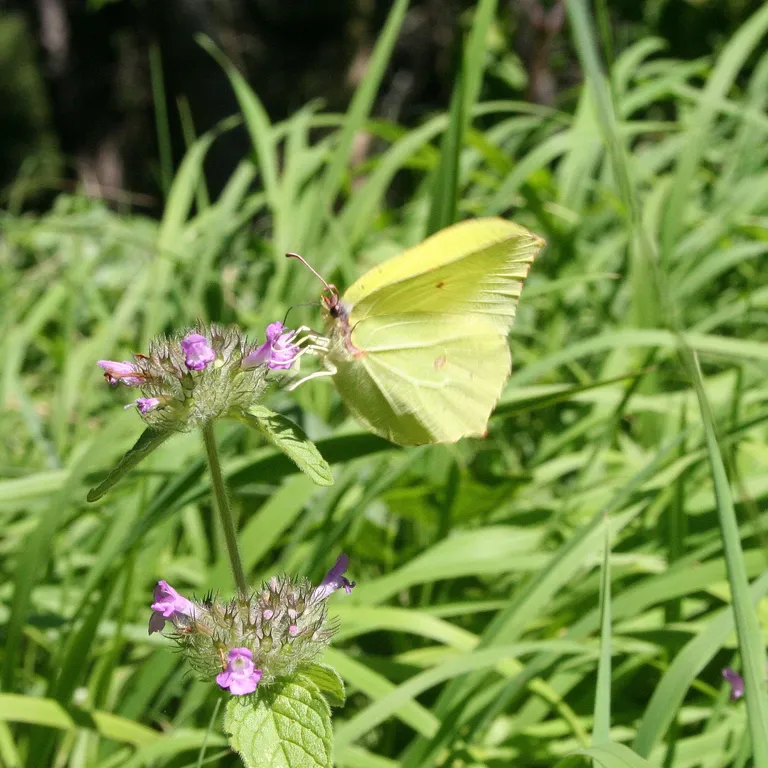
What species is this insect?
Gonepteryx rhamni
